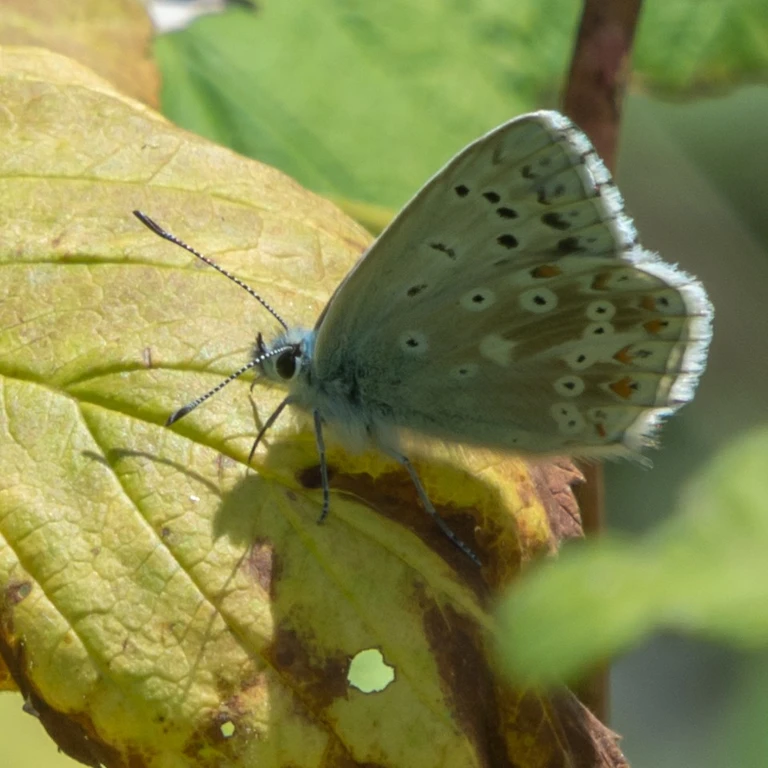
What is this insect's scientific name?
Lysandra coridon
